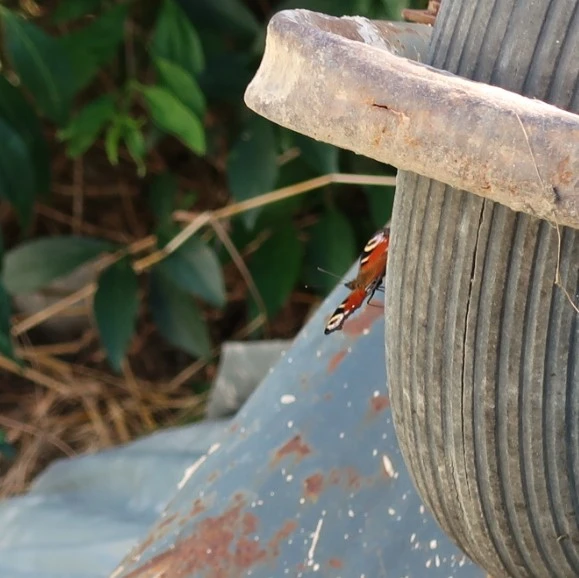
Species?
Aglais io
